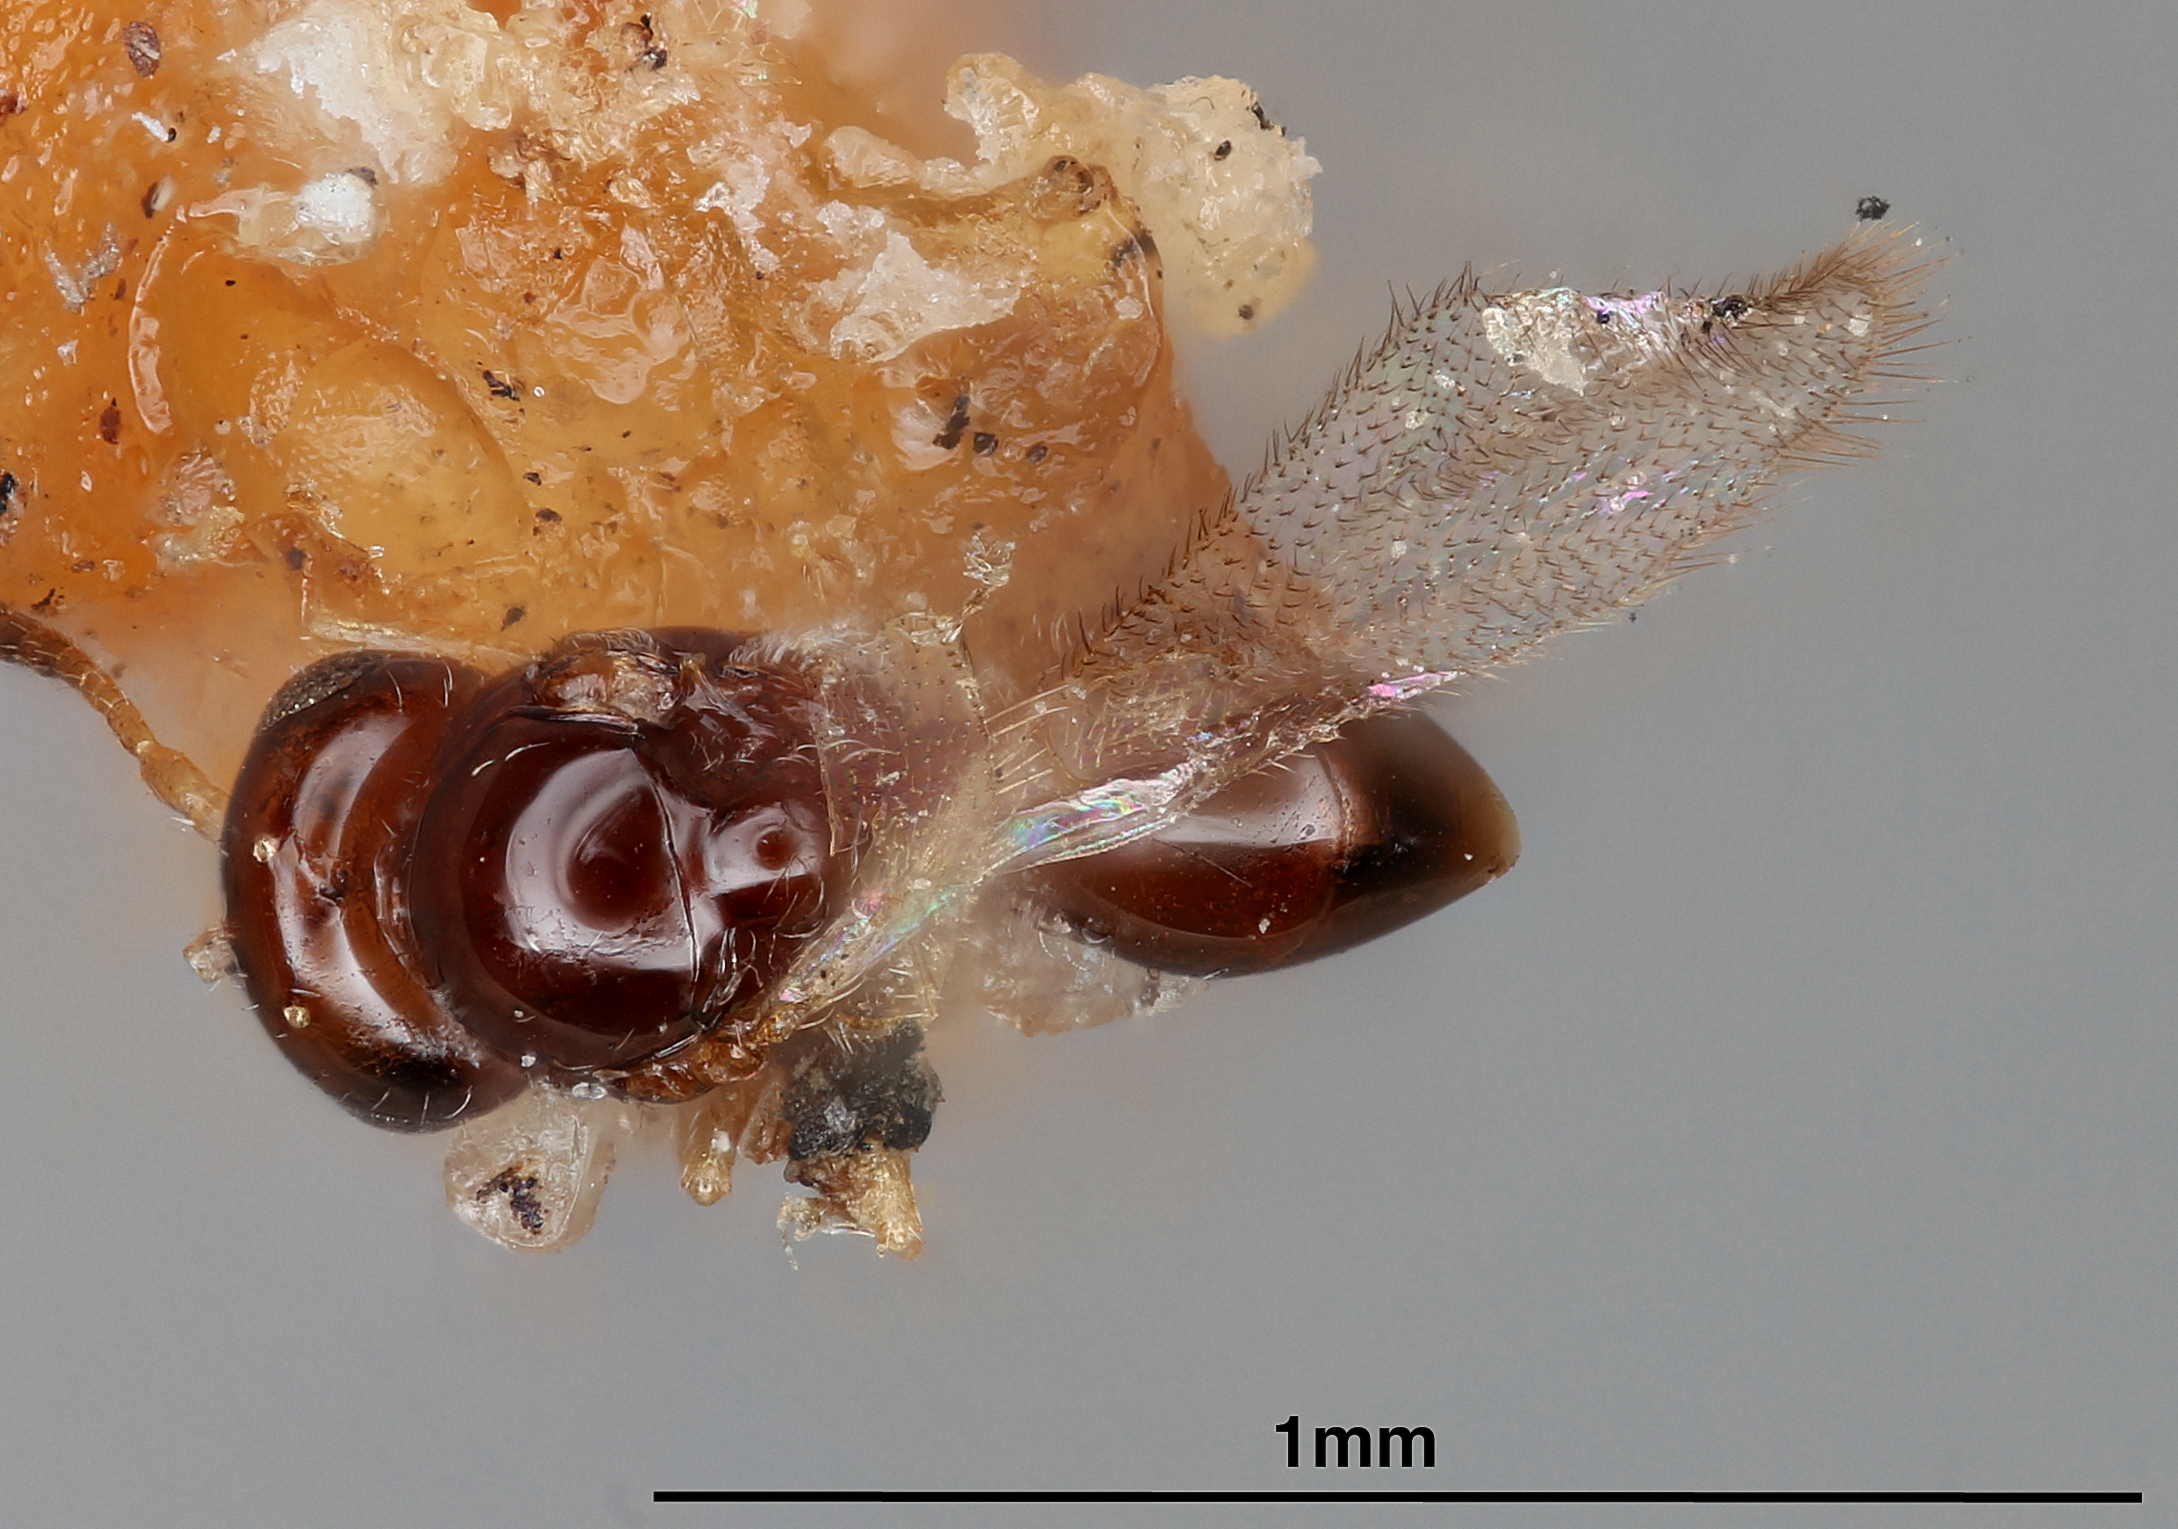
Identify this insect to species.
Allotria megourae
